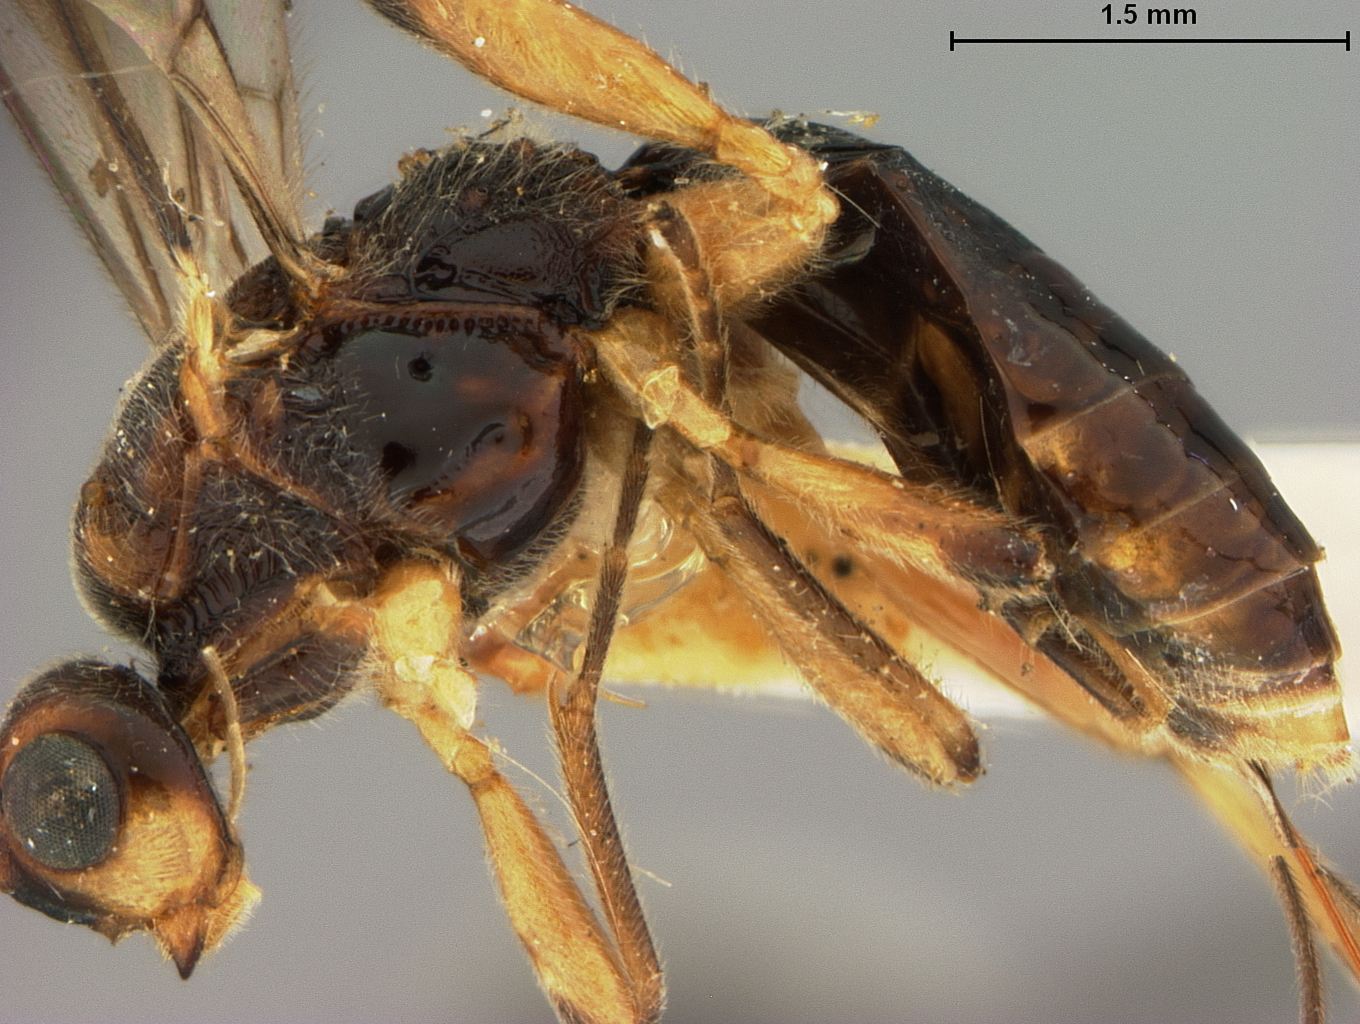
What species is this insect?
Ischiogonus hakonensis
